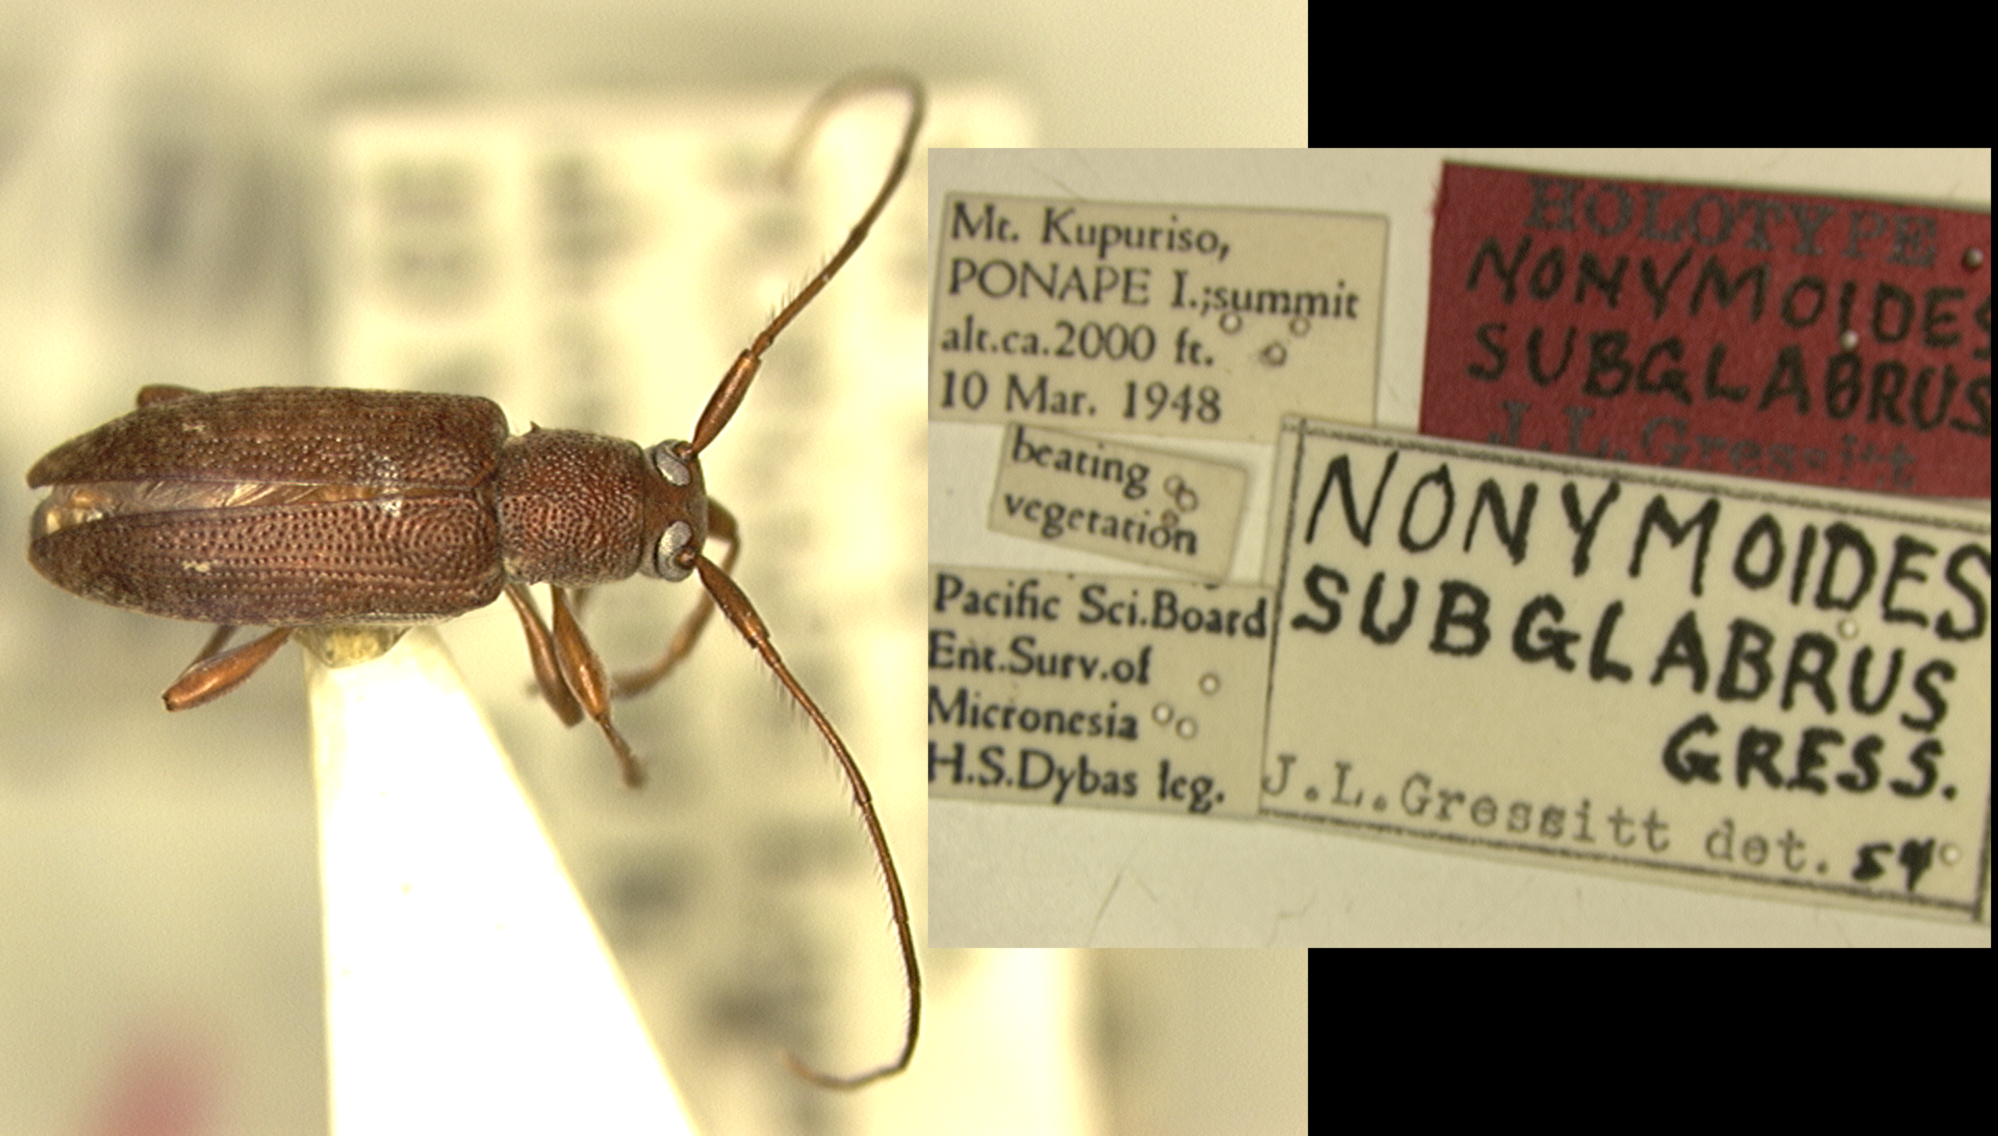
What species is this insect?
Miaena subglabra (also Nonymoides subglabrus)
